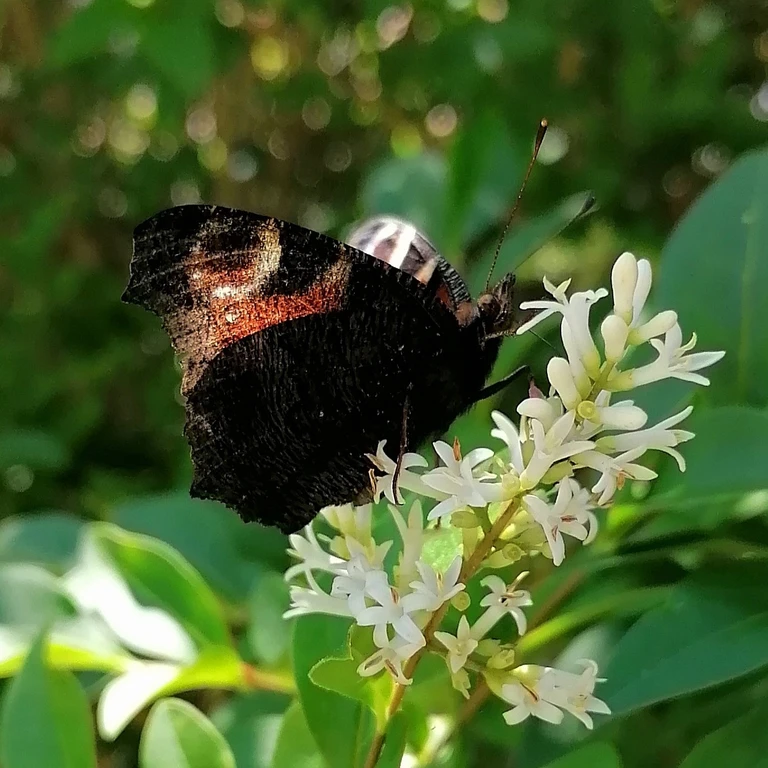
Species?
Aglais io
